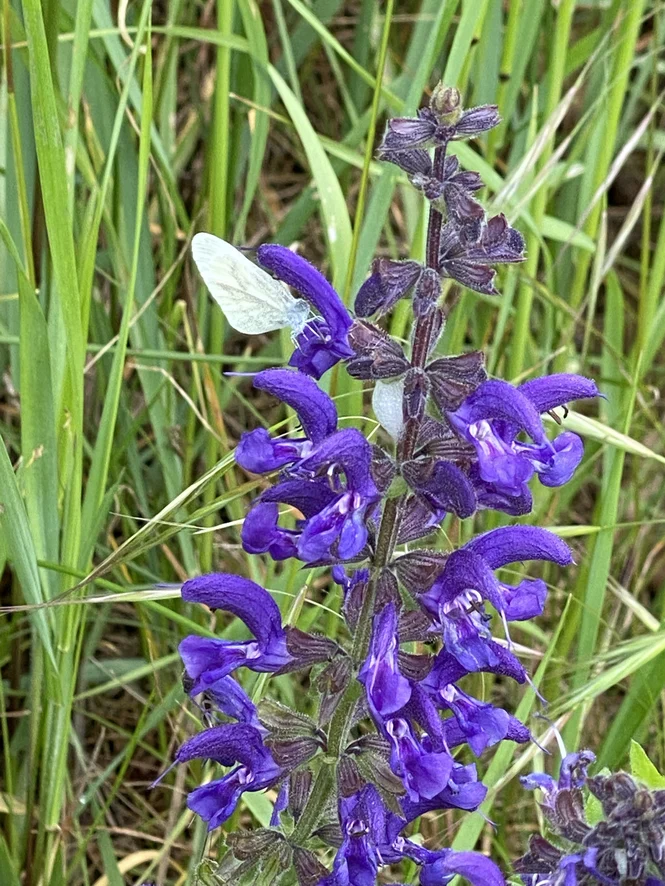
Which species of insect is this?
Leptidea sinapis/juvernica
